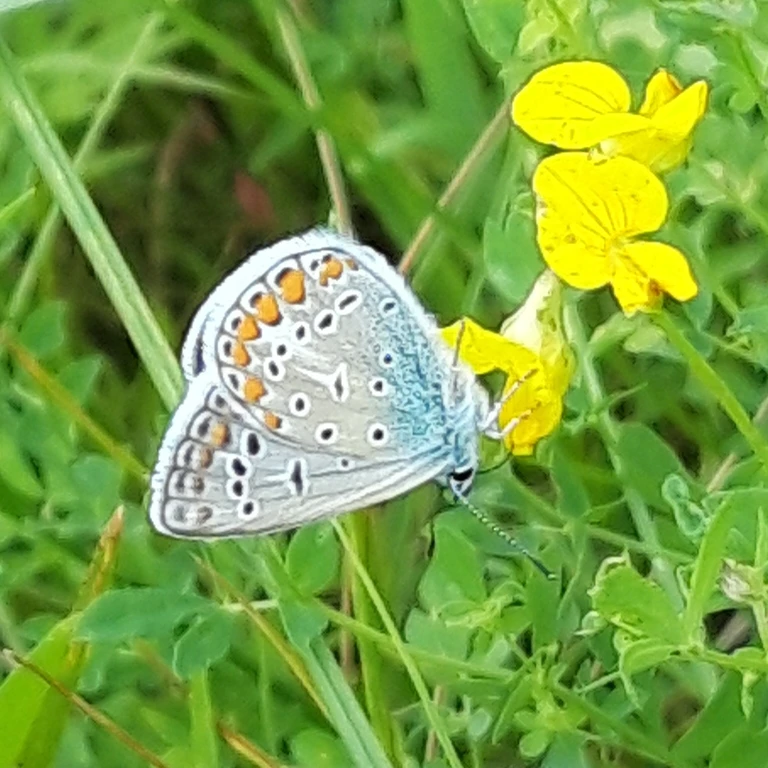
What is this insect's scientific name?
Polyommatus icarus
